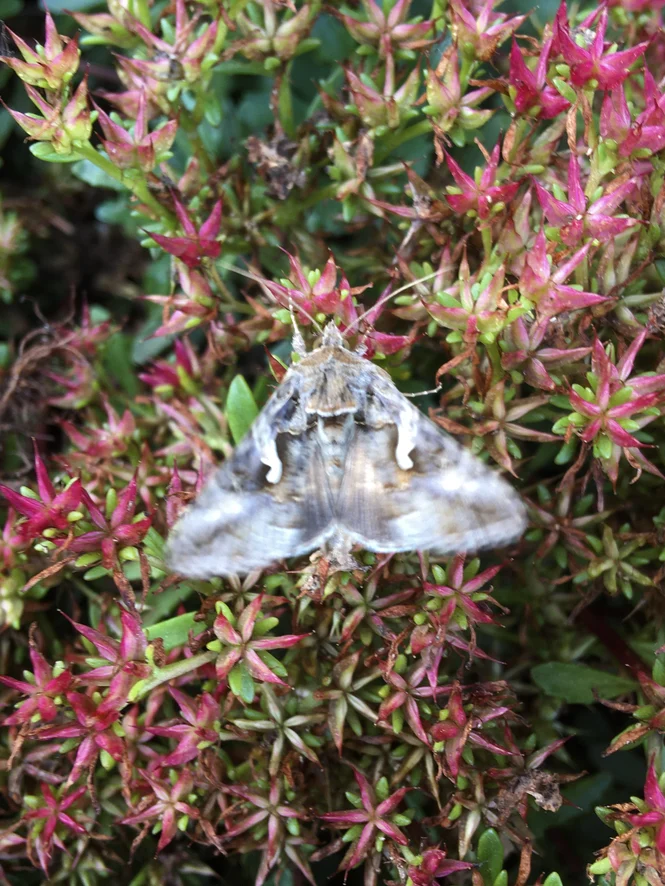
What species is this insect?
Autographa gamma
